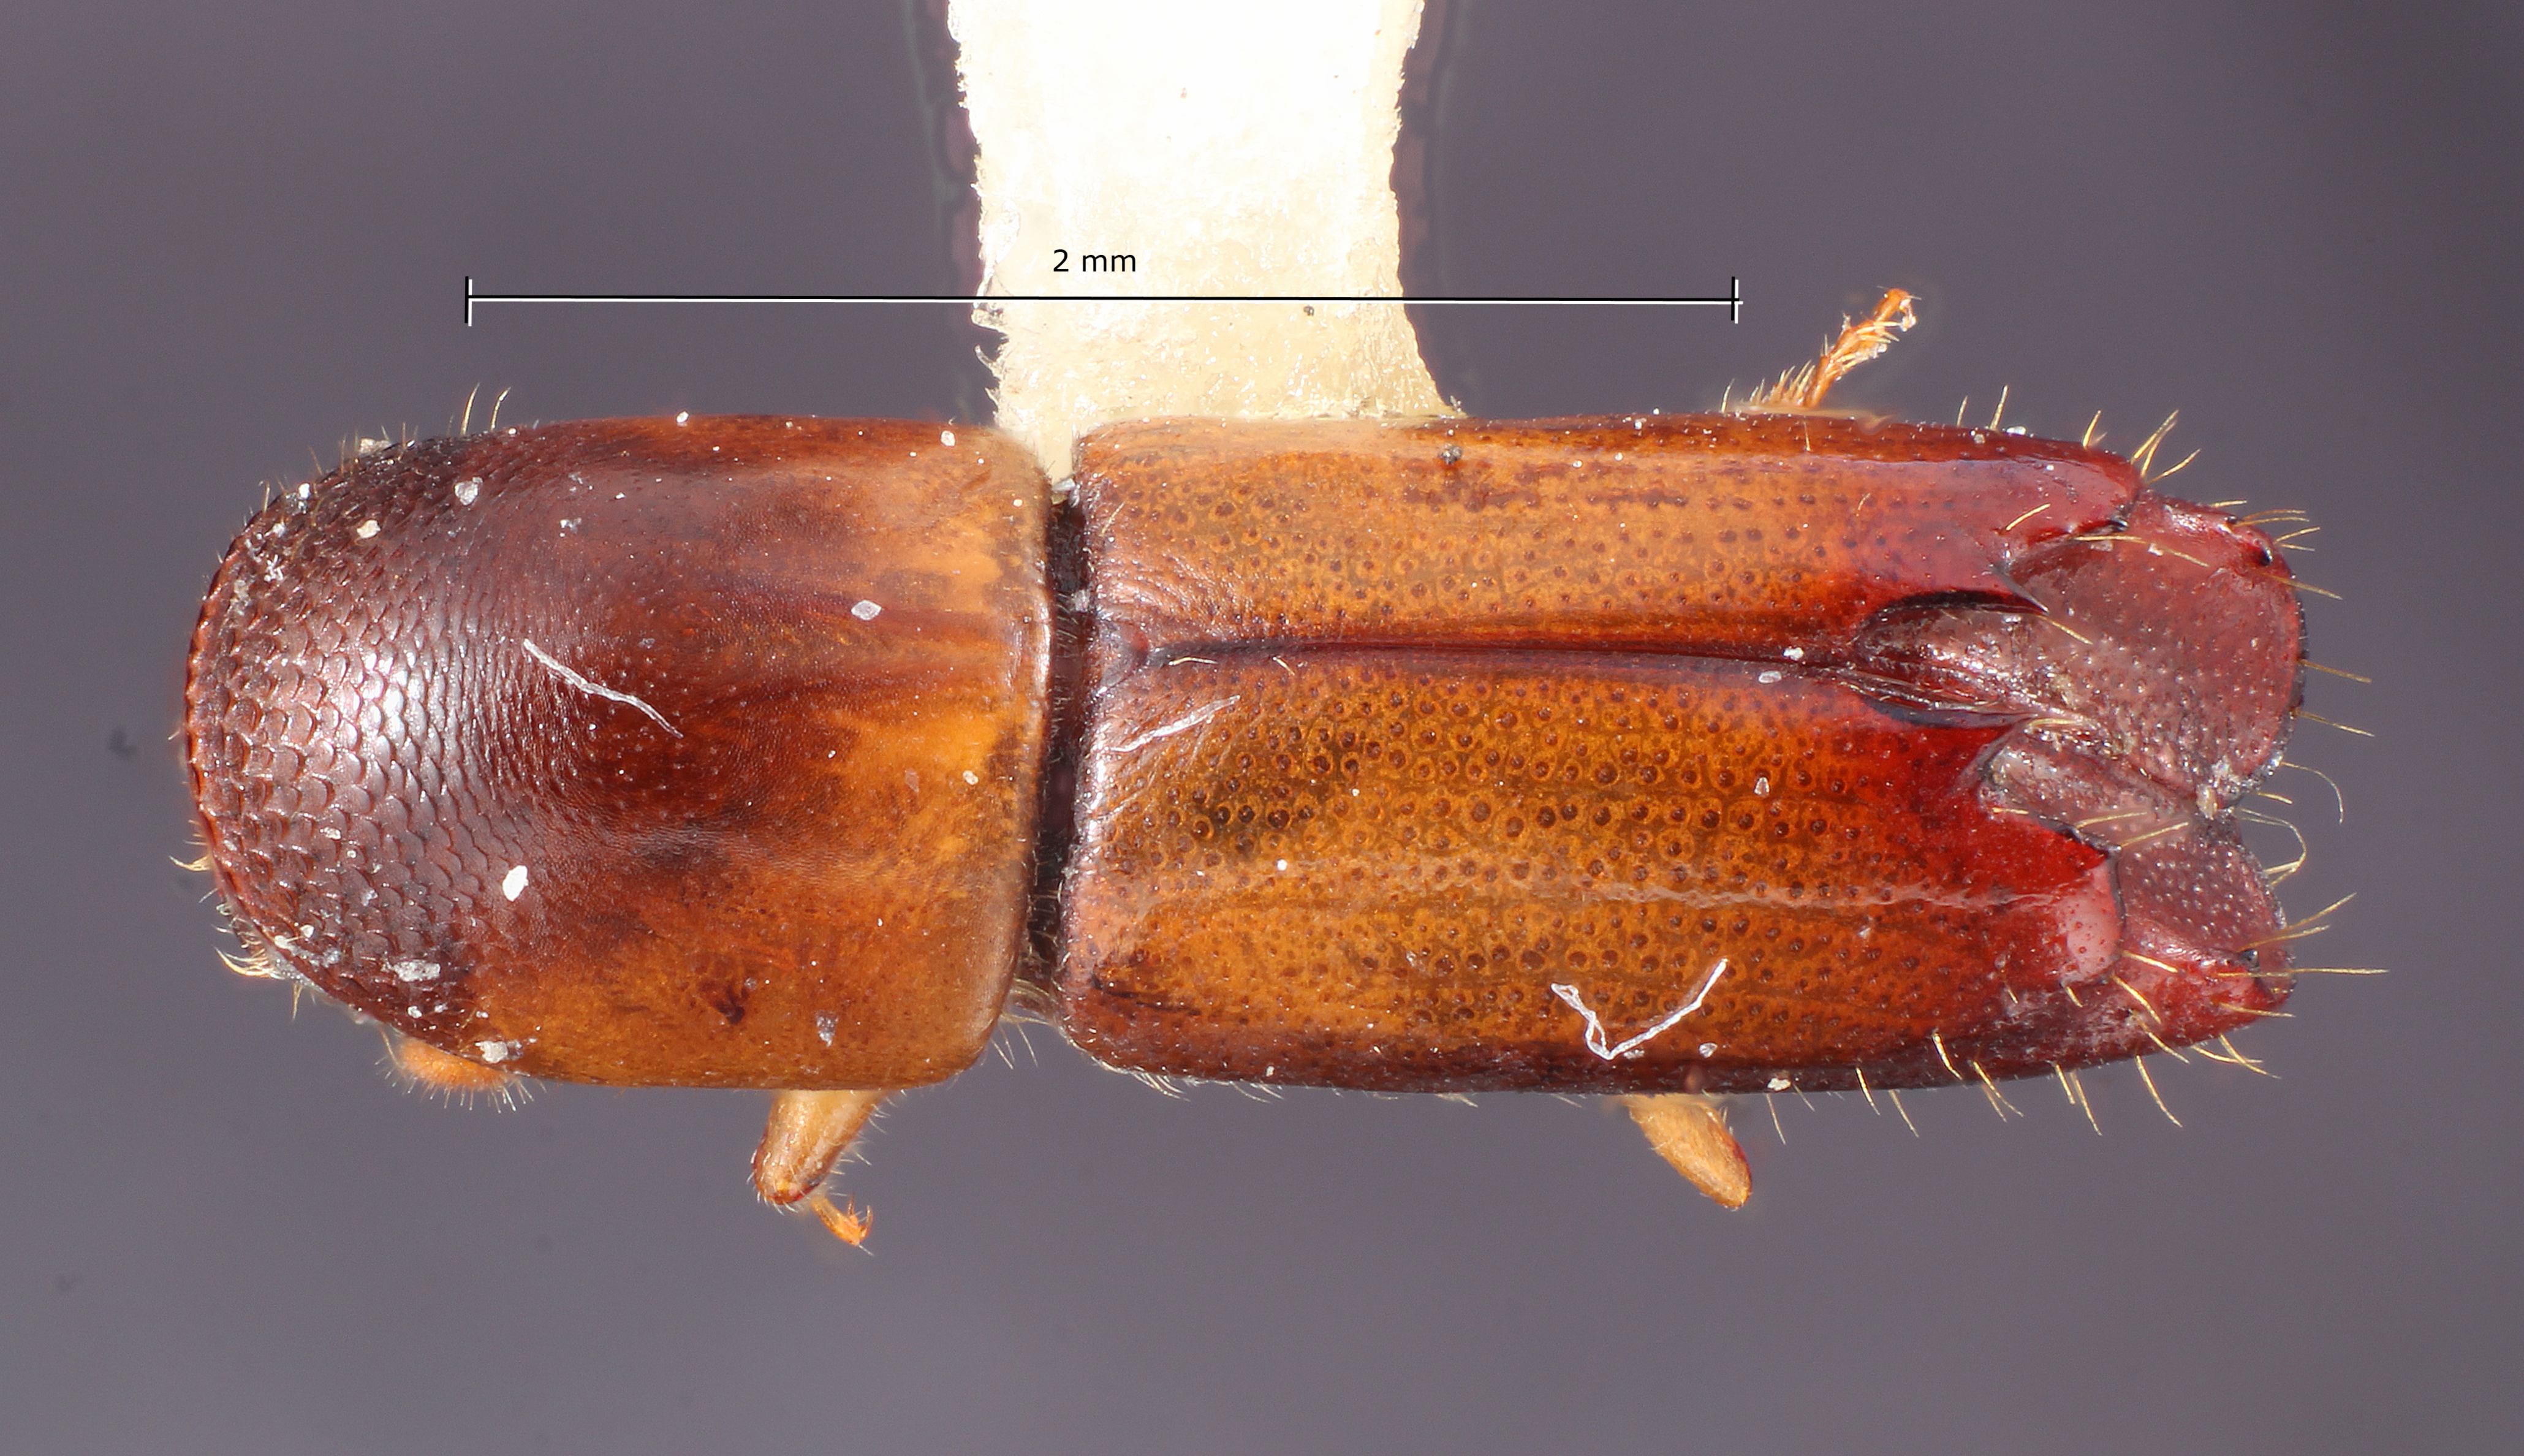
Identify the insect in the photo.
Monarthrum lobatum
